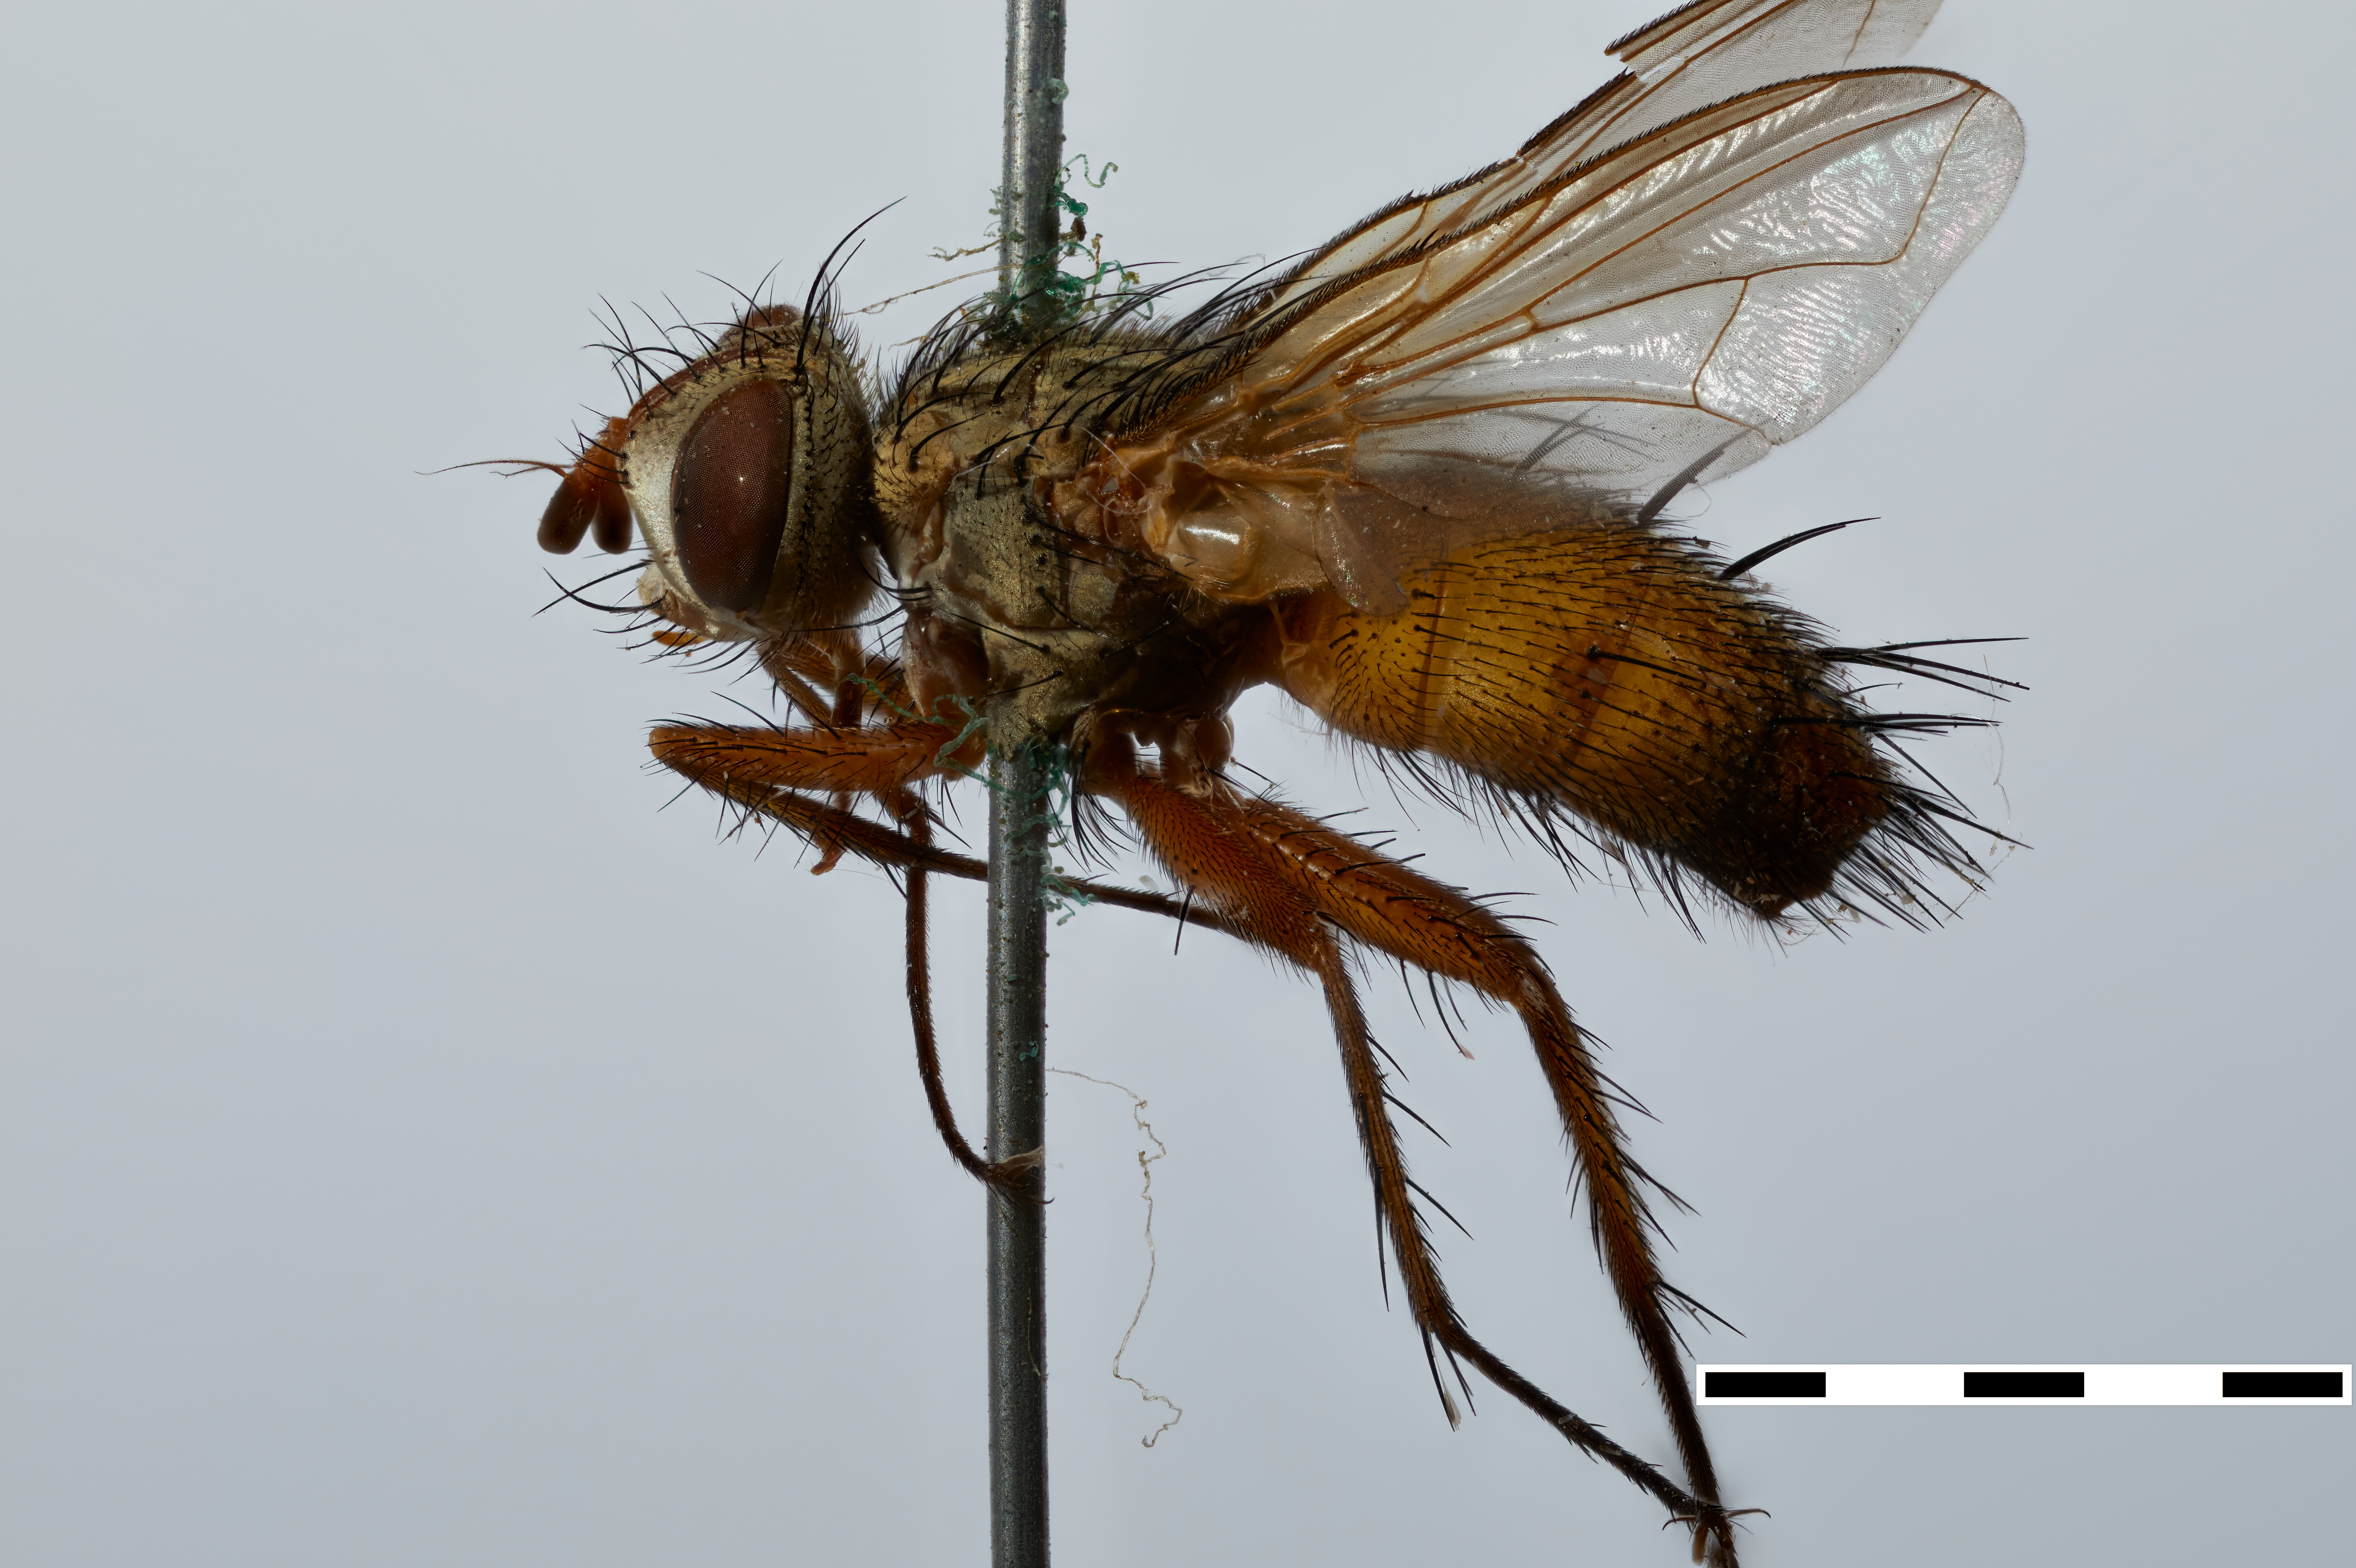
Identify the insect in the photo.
Neofischeria flava
